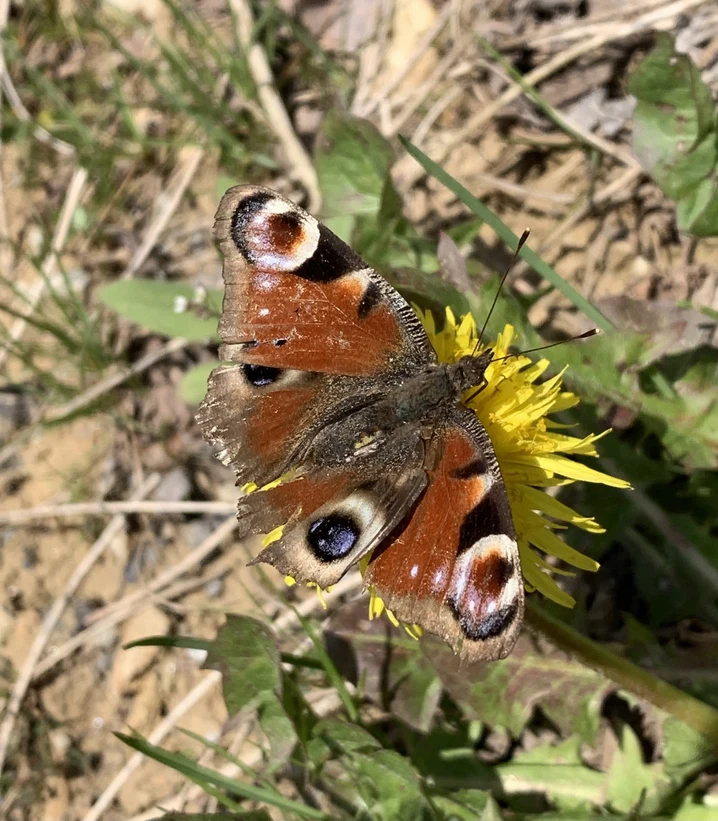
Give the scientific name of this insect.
Aglais io
